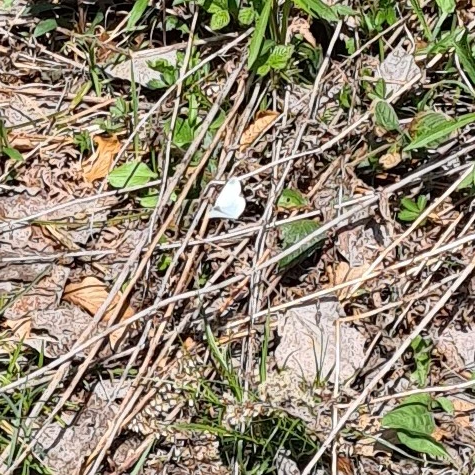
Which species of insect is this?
Leptidea sinapis/juvernica
